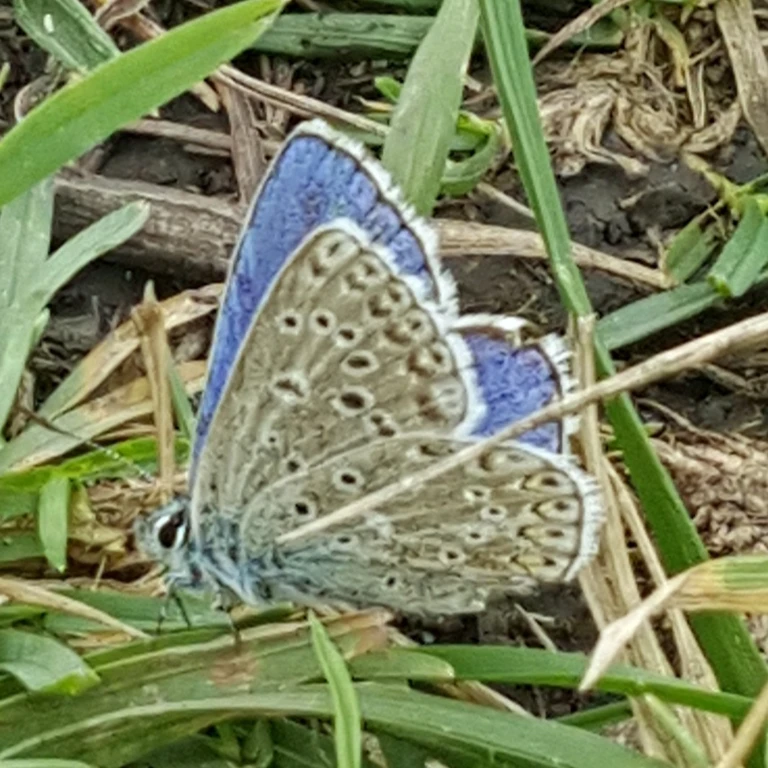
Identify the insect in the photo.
Lysandra bellargus
